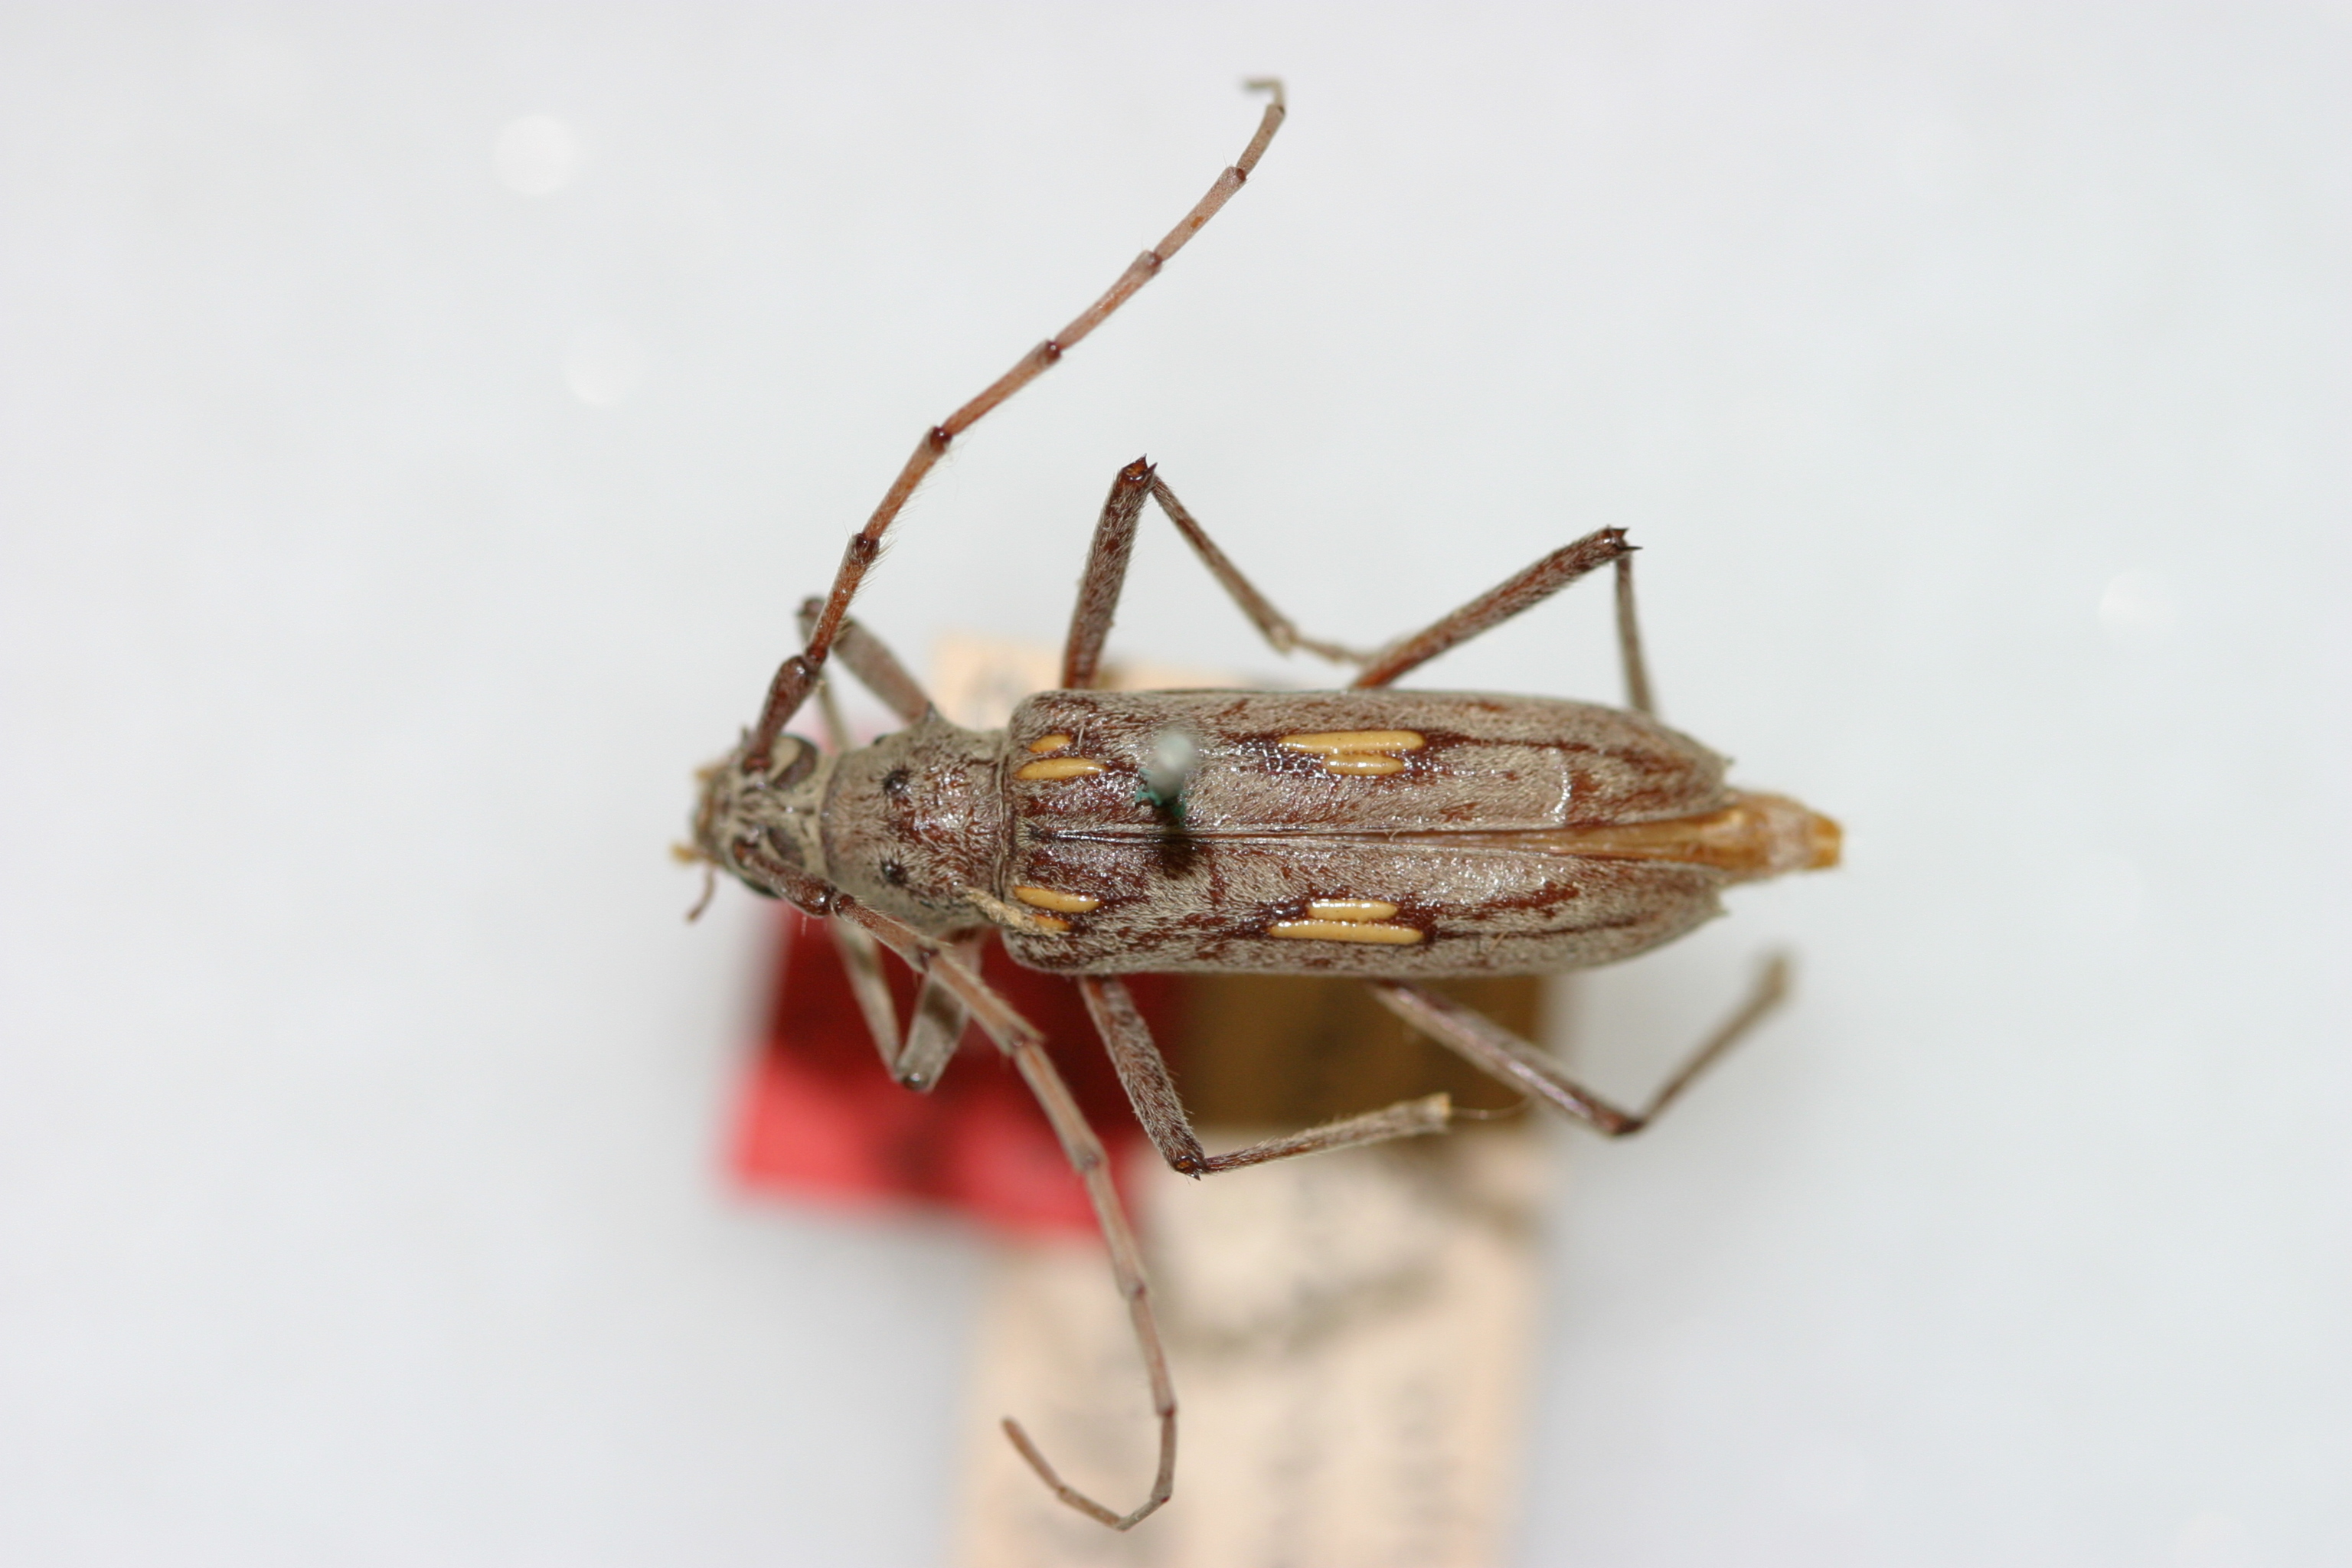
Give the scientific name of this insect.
Eburia lanigera
